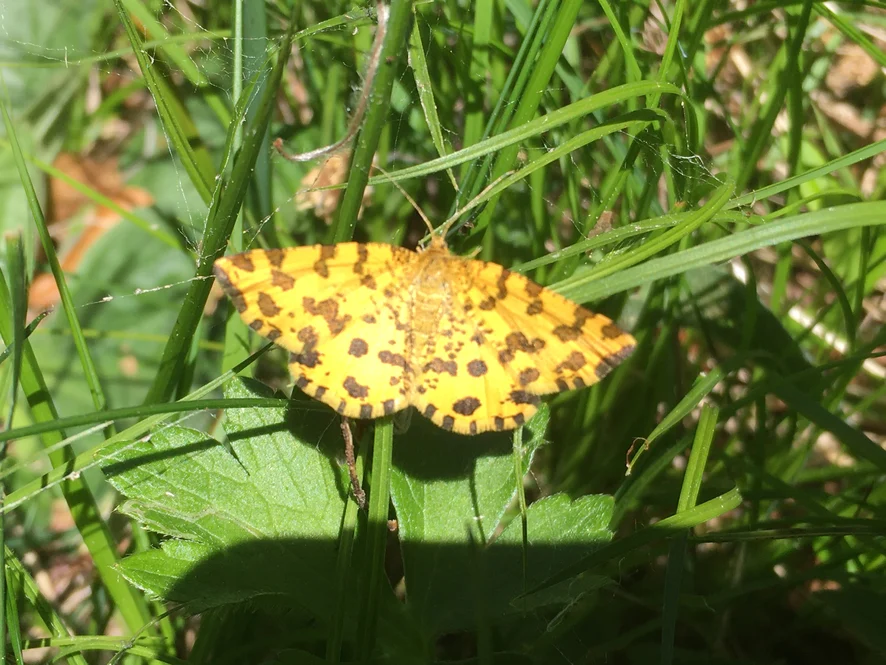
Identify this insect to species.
Pseudopanthera macularia
